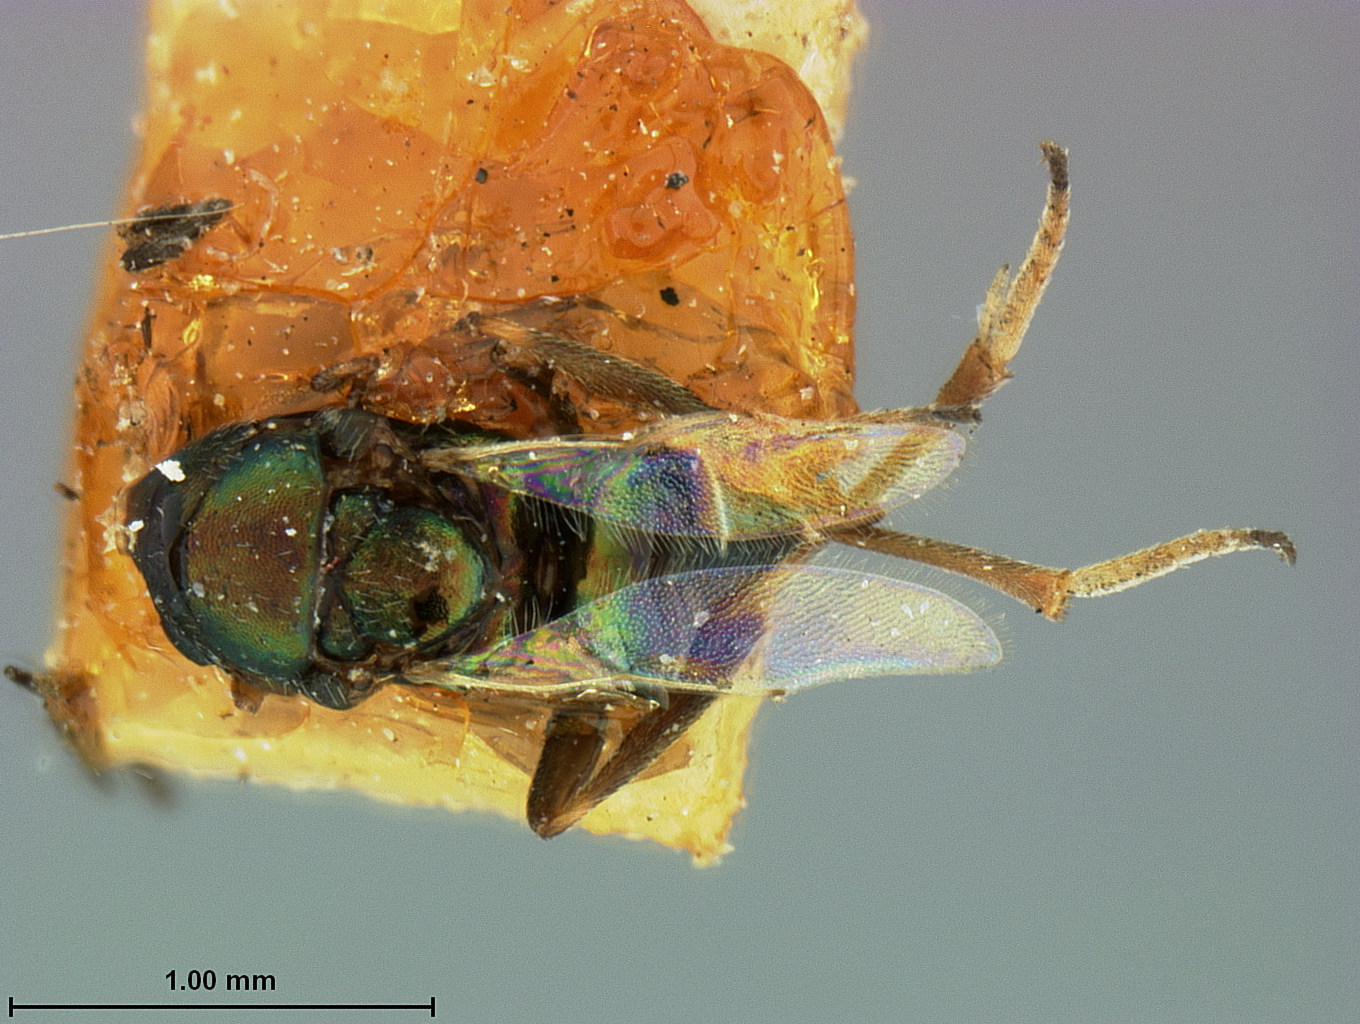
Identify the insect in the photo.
Tetranemus floridanus
